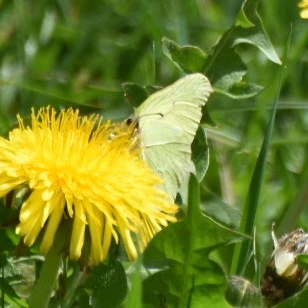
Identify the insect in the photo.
Gonepteryx rhamni
